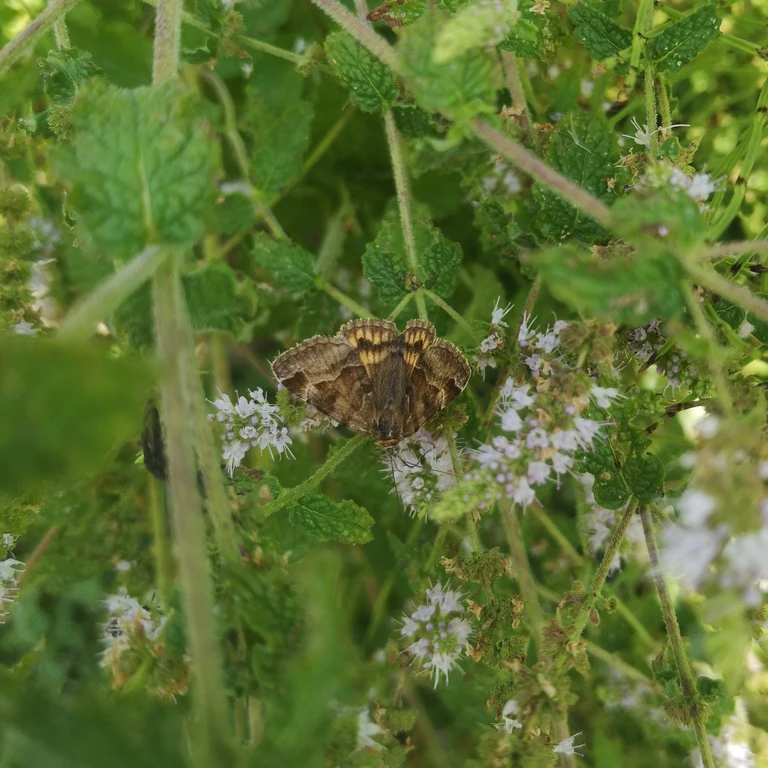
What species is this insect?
Euclidia glyphica
